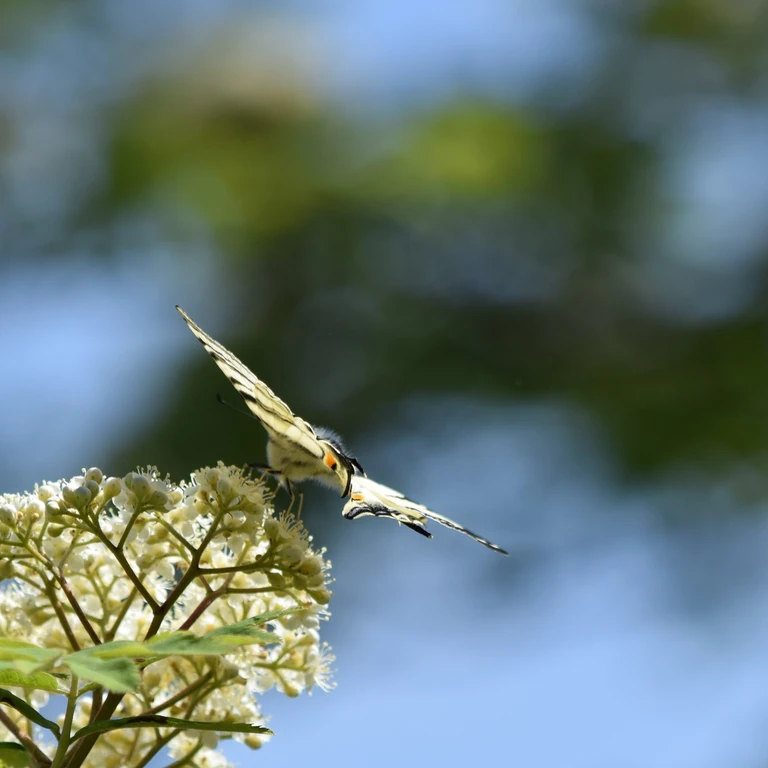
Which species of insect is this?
Iphiclides podalirius
